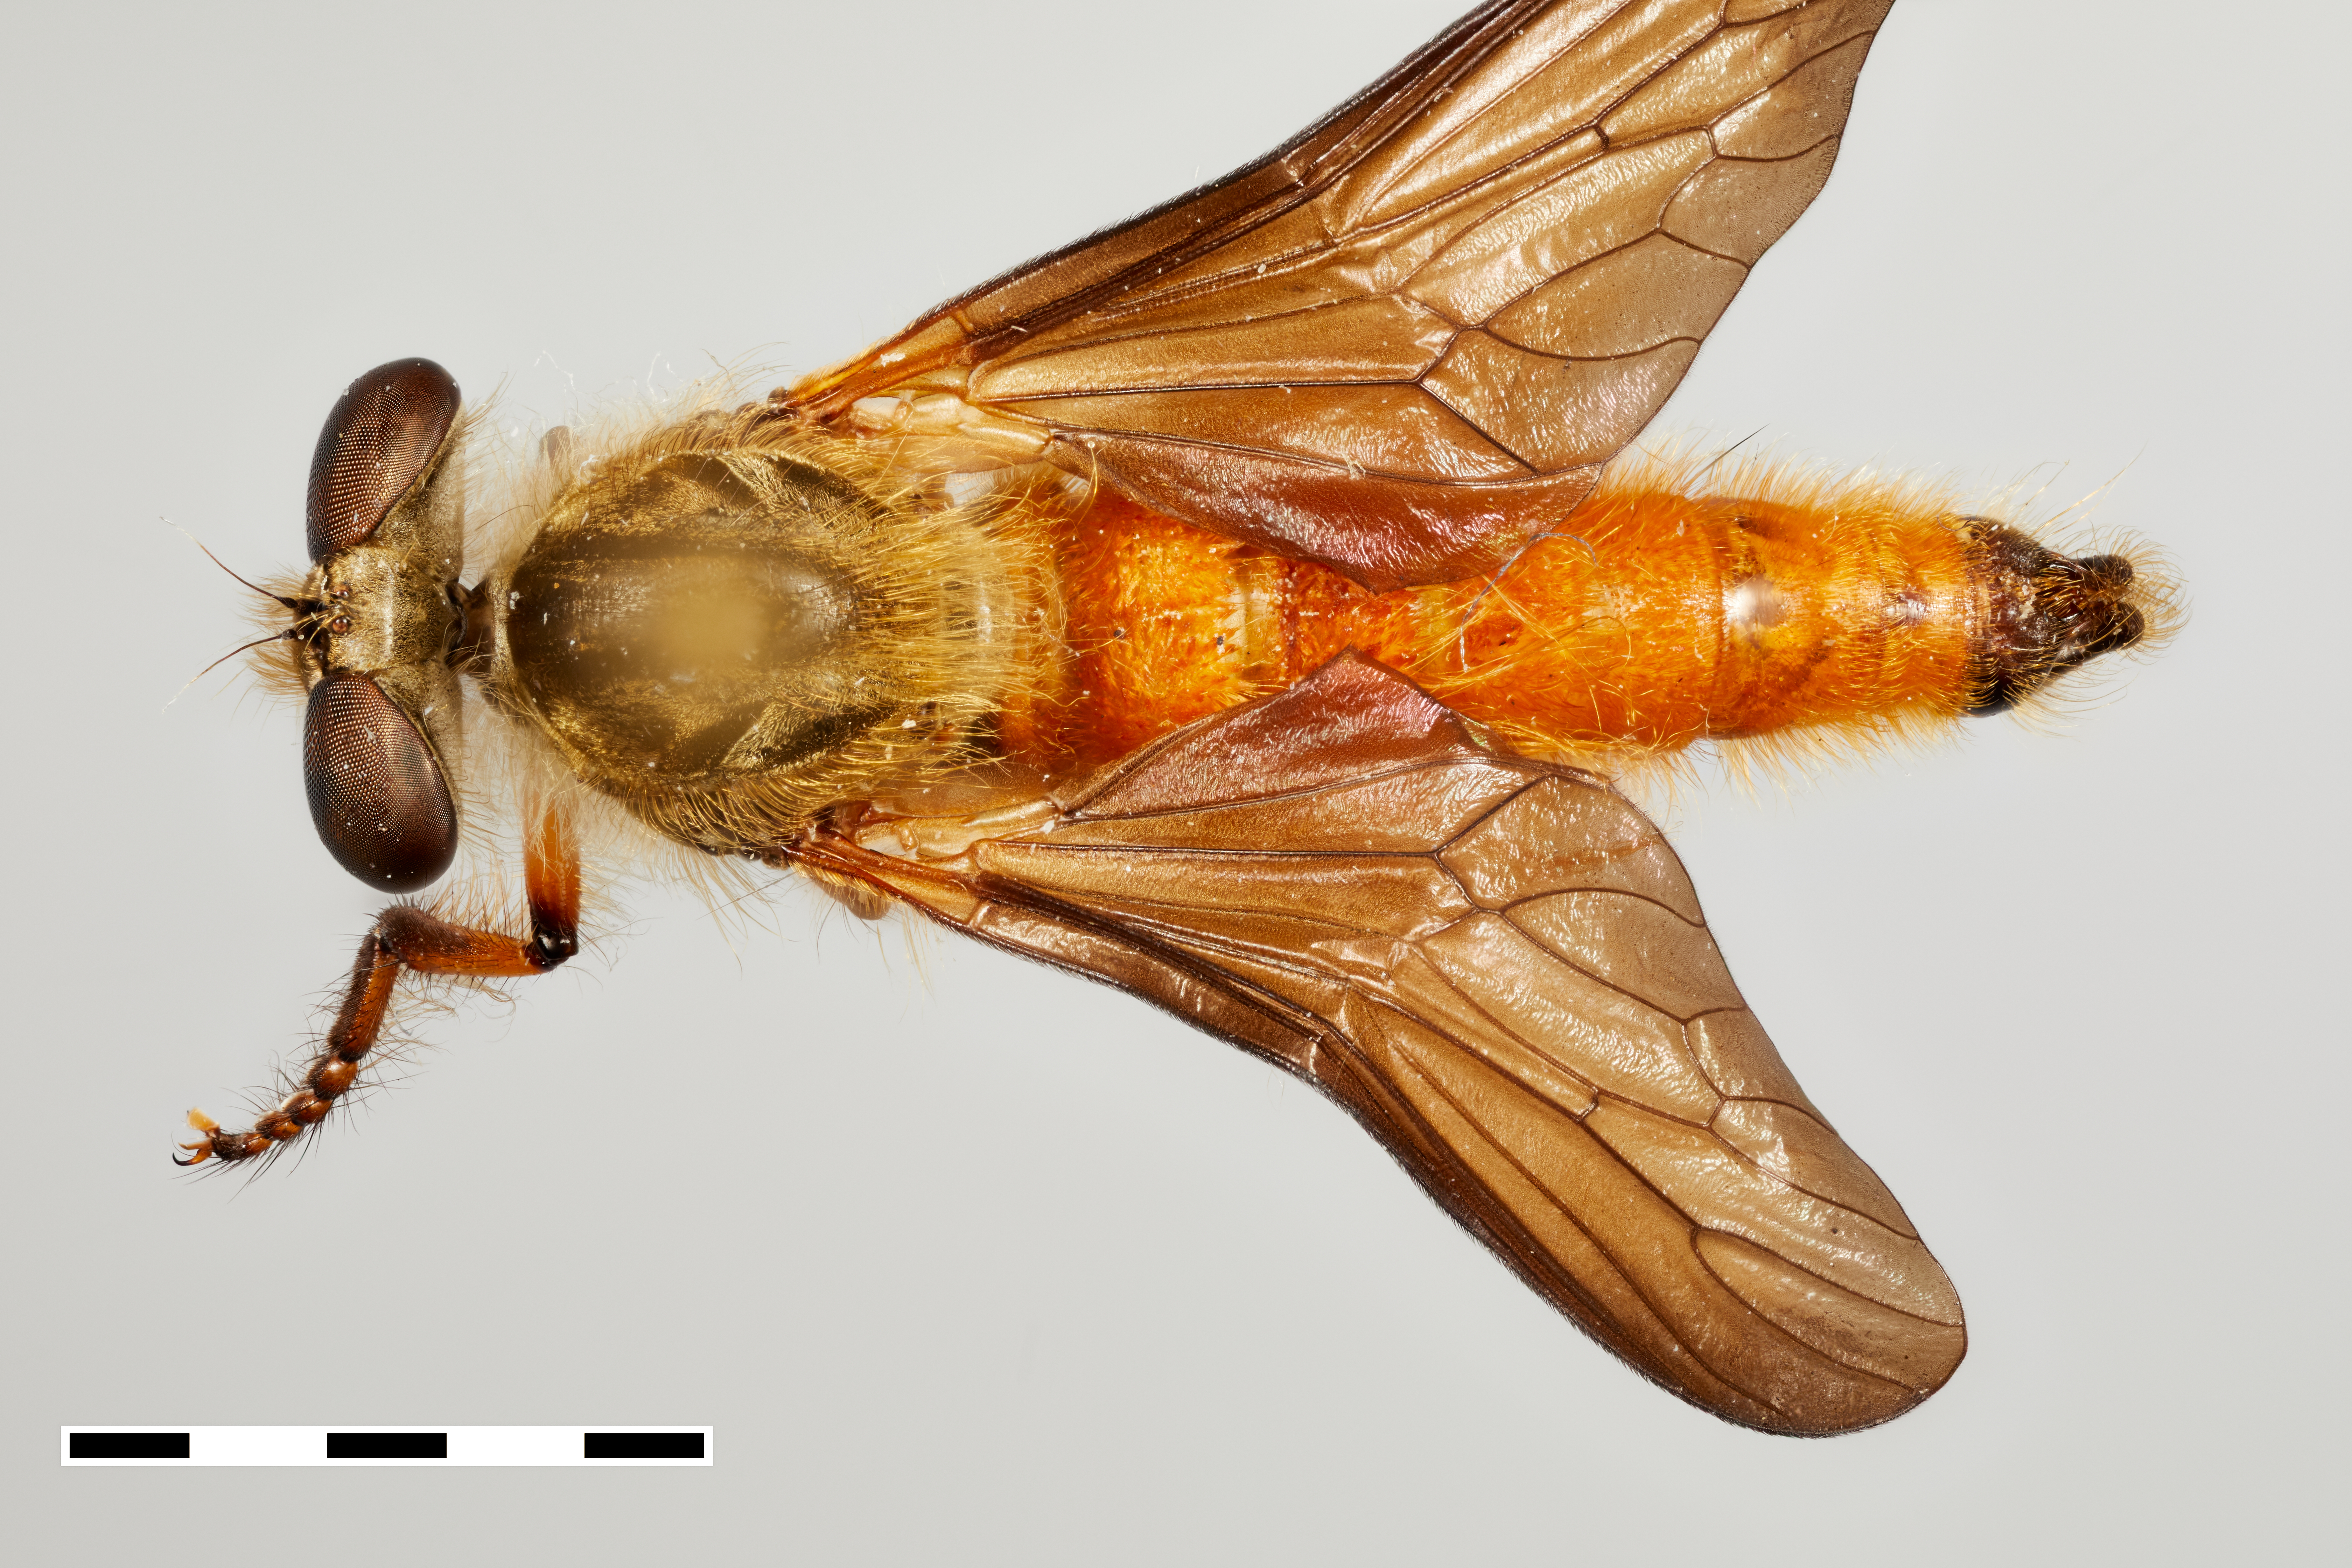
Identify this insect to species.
Damalis speciosa
